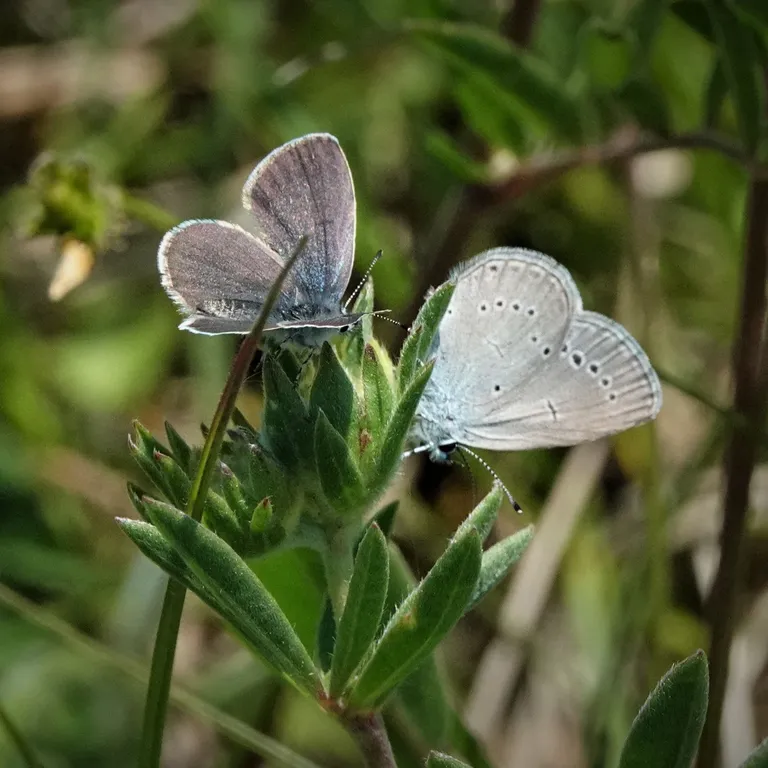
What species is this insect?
Cupido minimus
